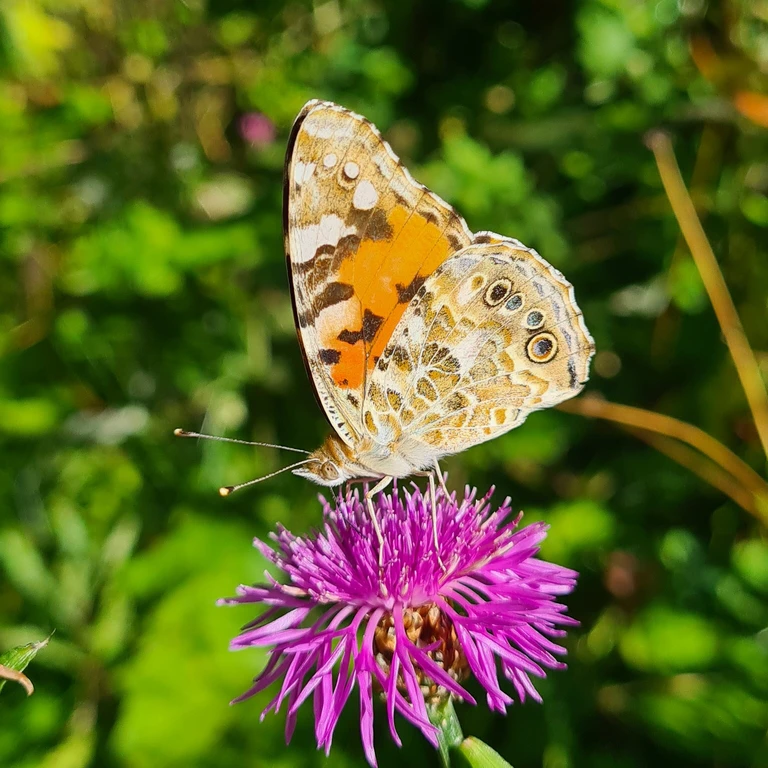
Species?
Vanessa cardui
